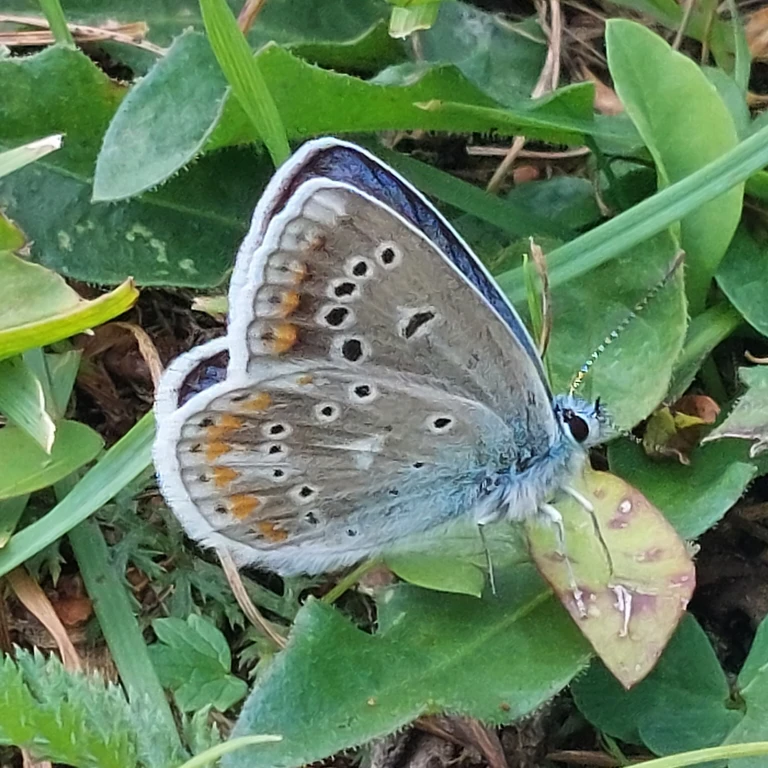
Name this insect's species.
Polyommatus dorylas
